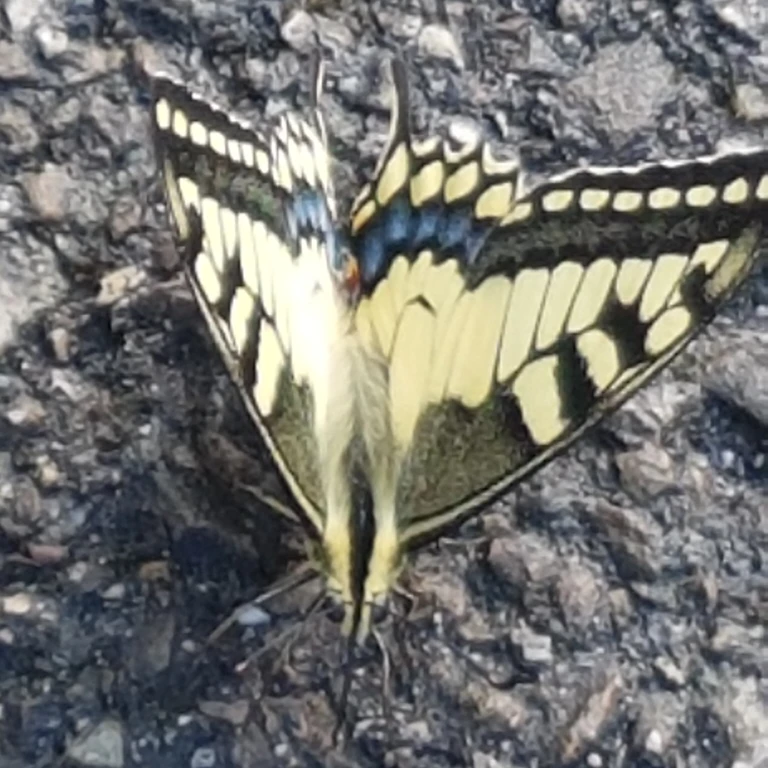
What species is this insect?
Papilio machaon
